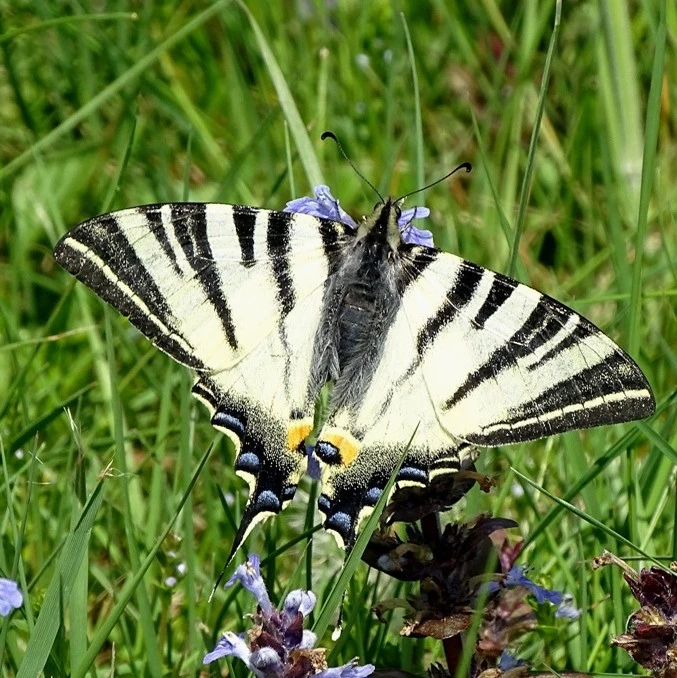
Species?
Iphiclides podalirius
